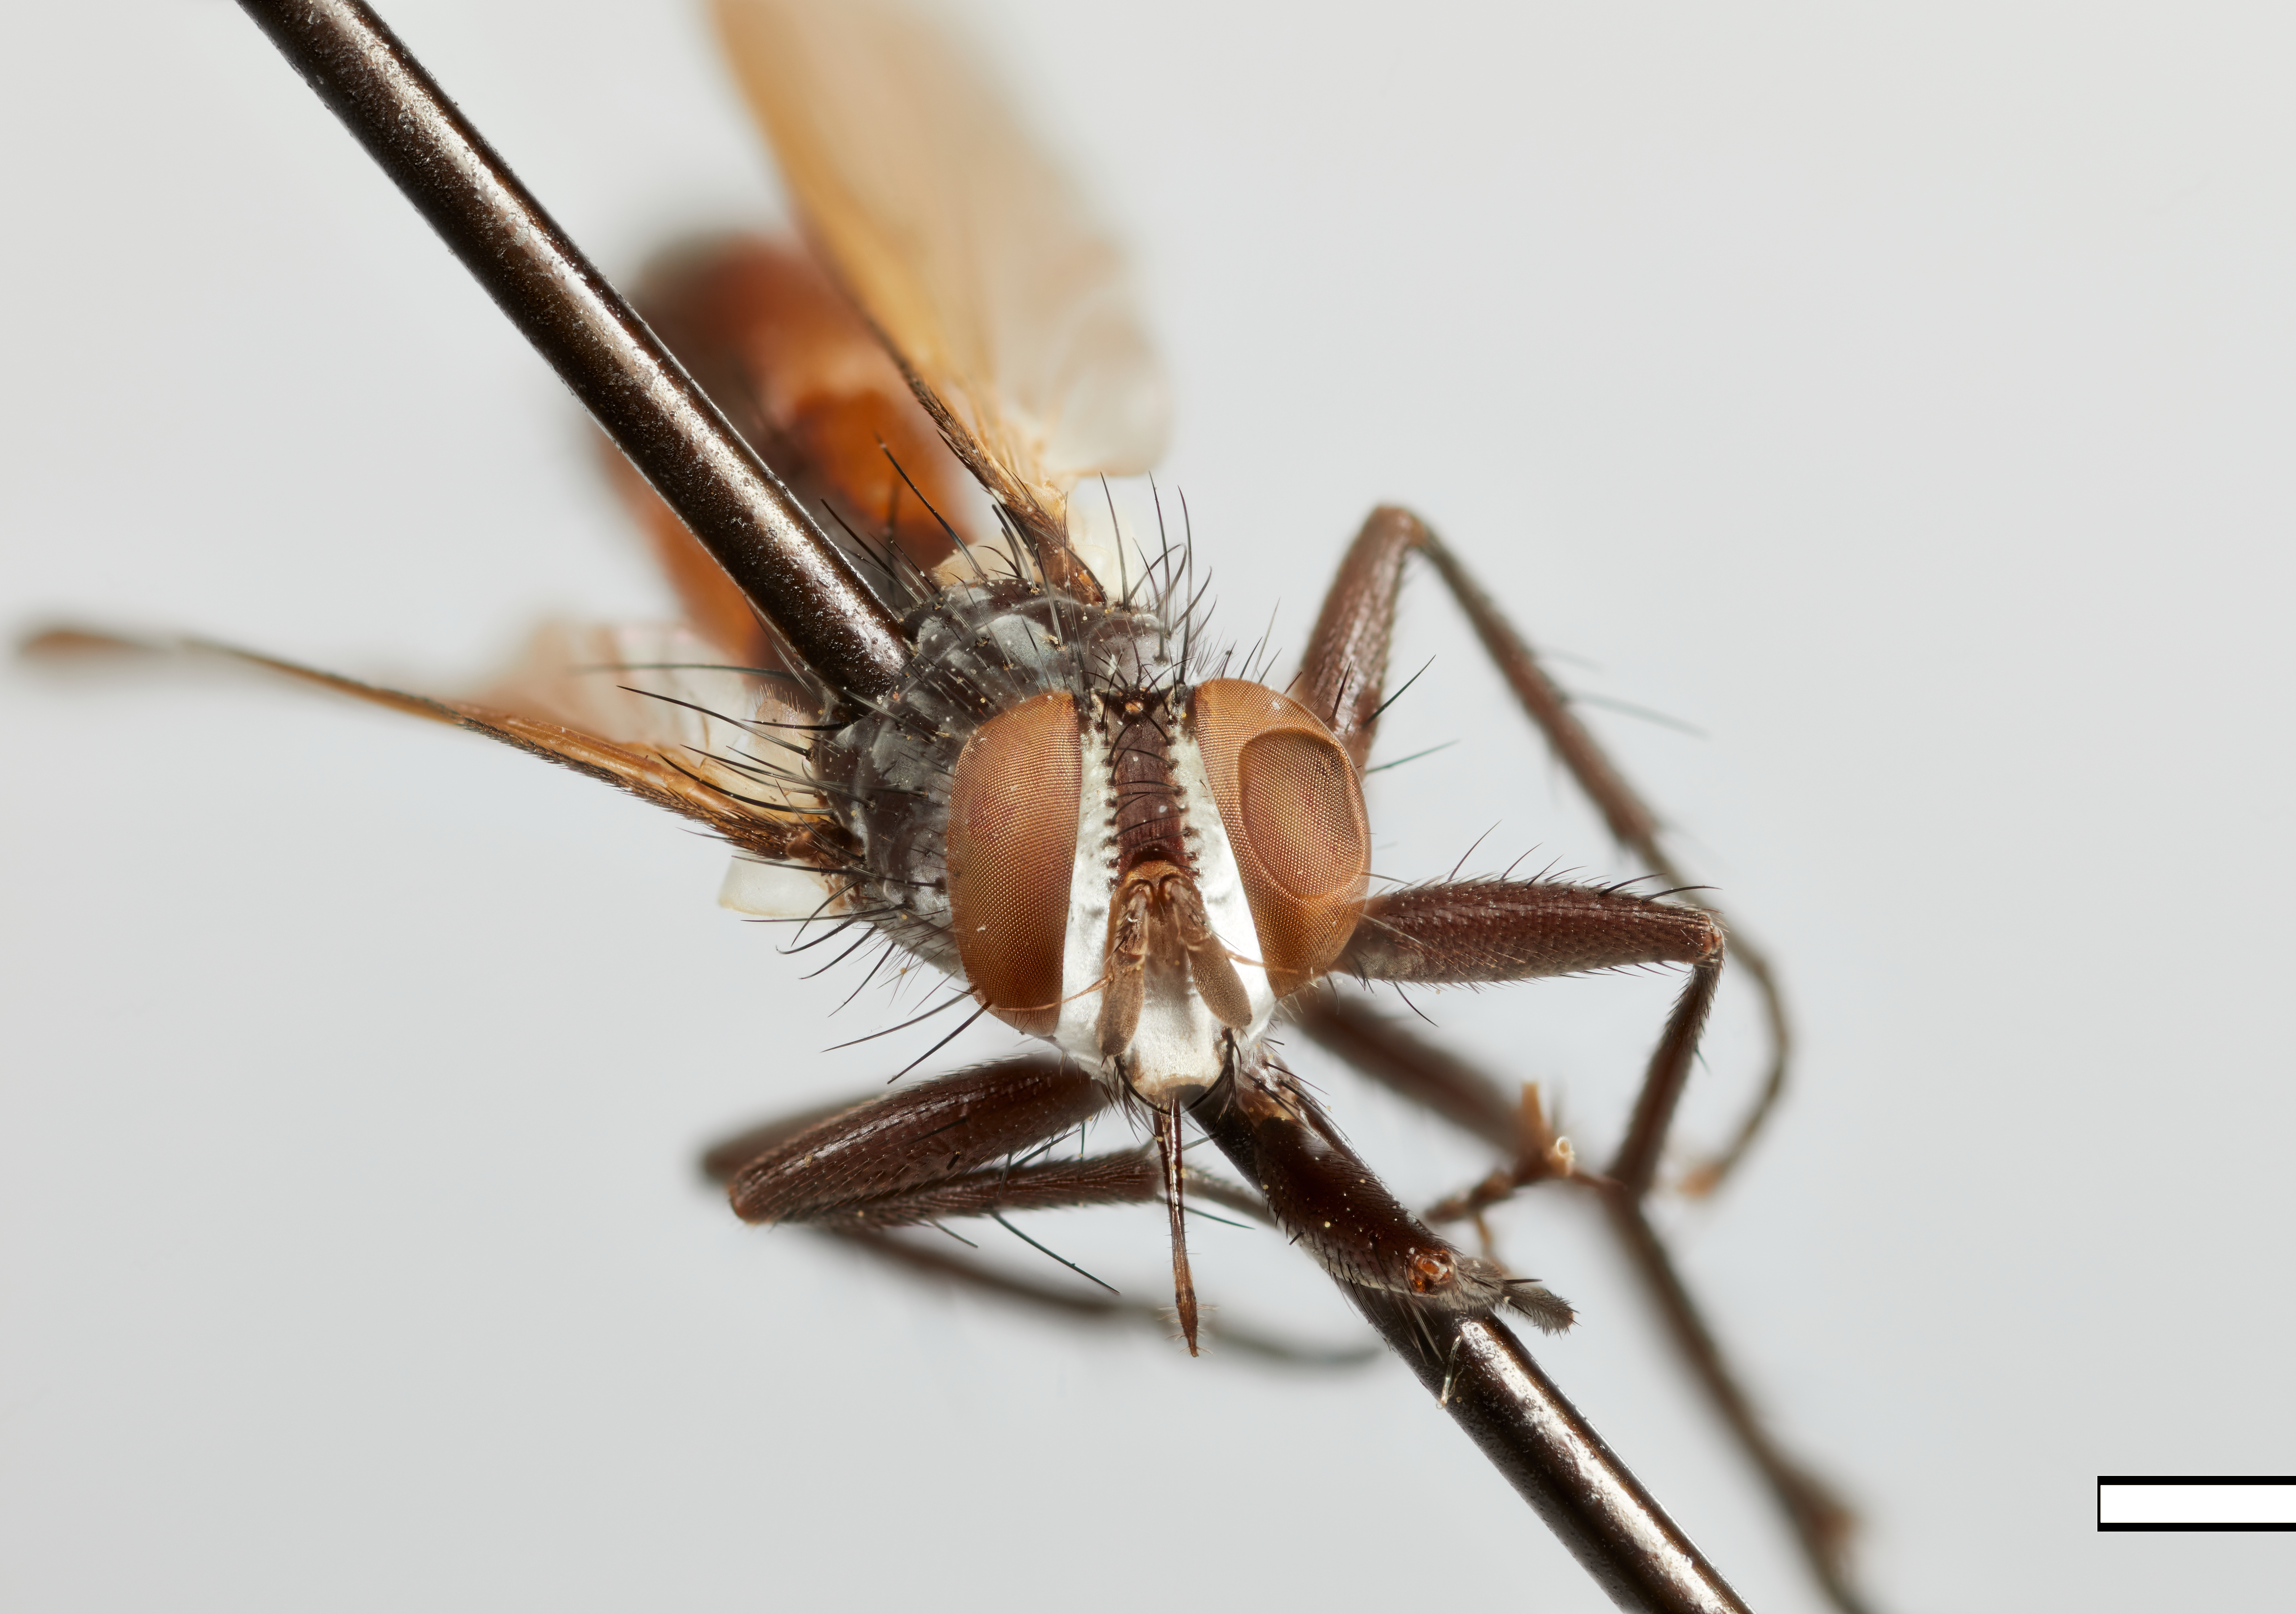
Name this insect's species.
Cylindromyia decora
